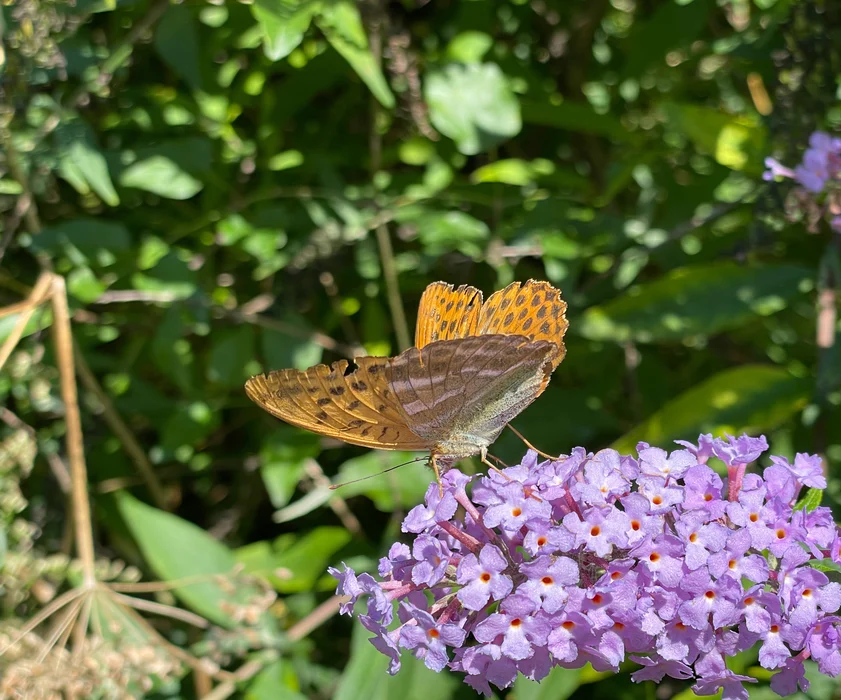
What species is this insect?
Argynnis paphia
